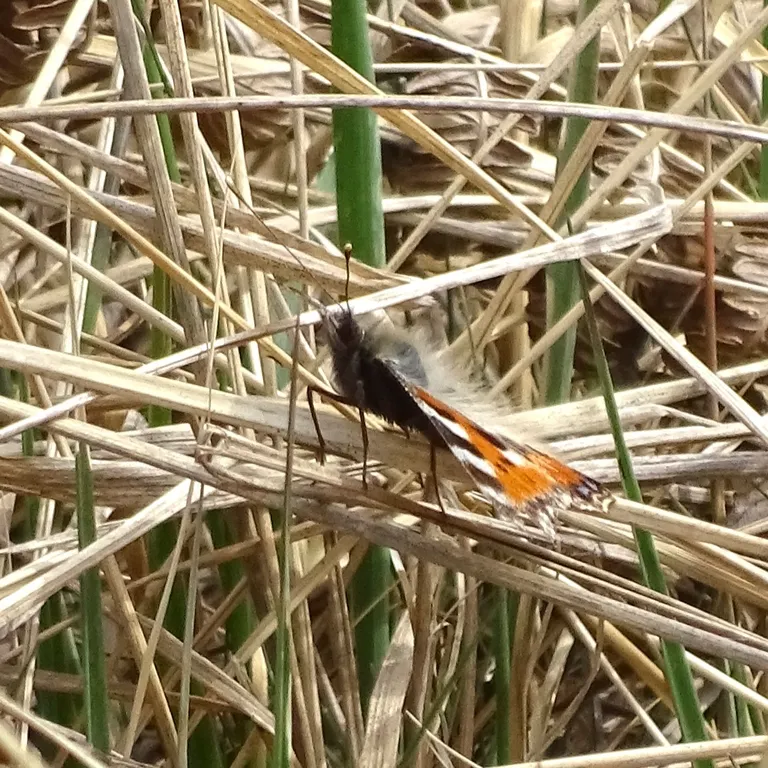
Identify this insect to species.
Aglais urticae
